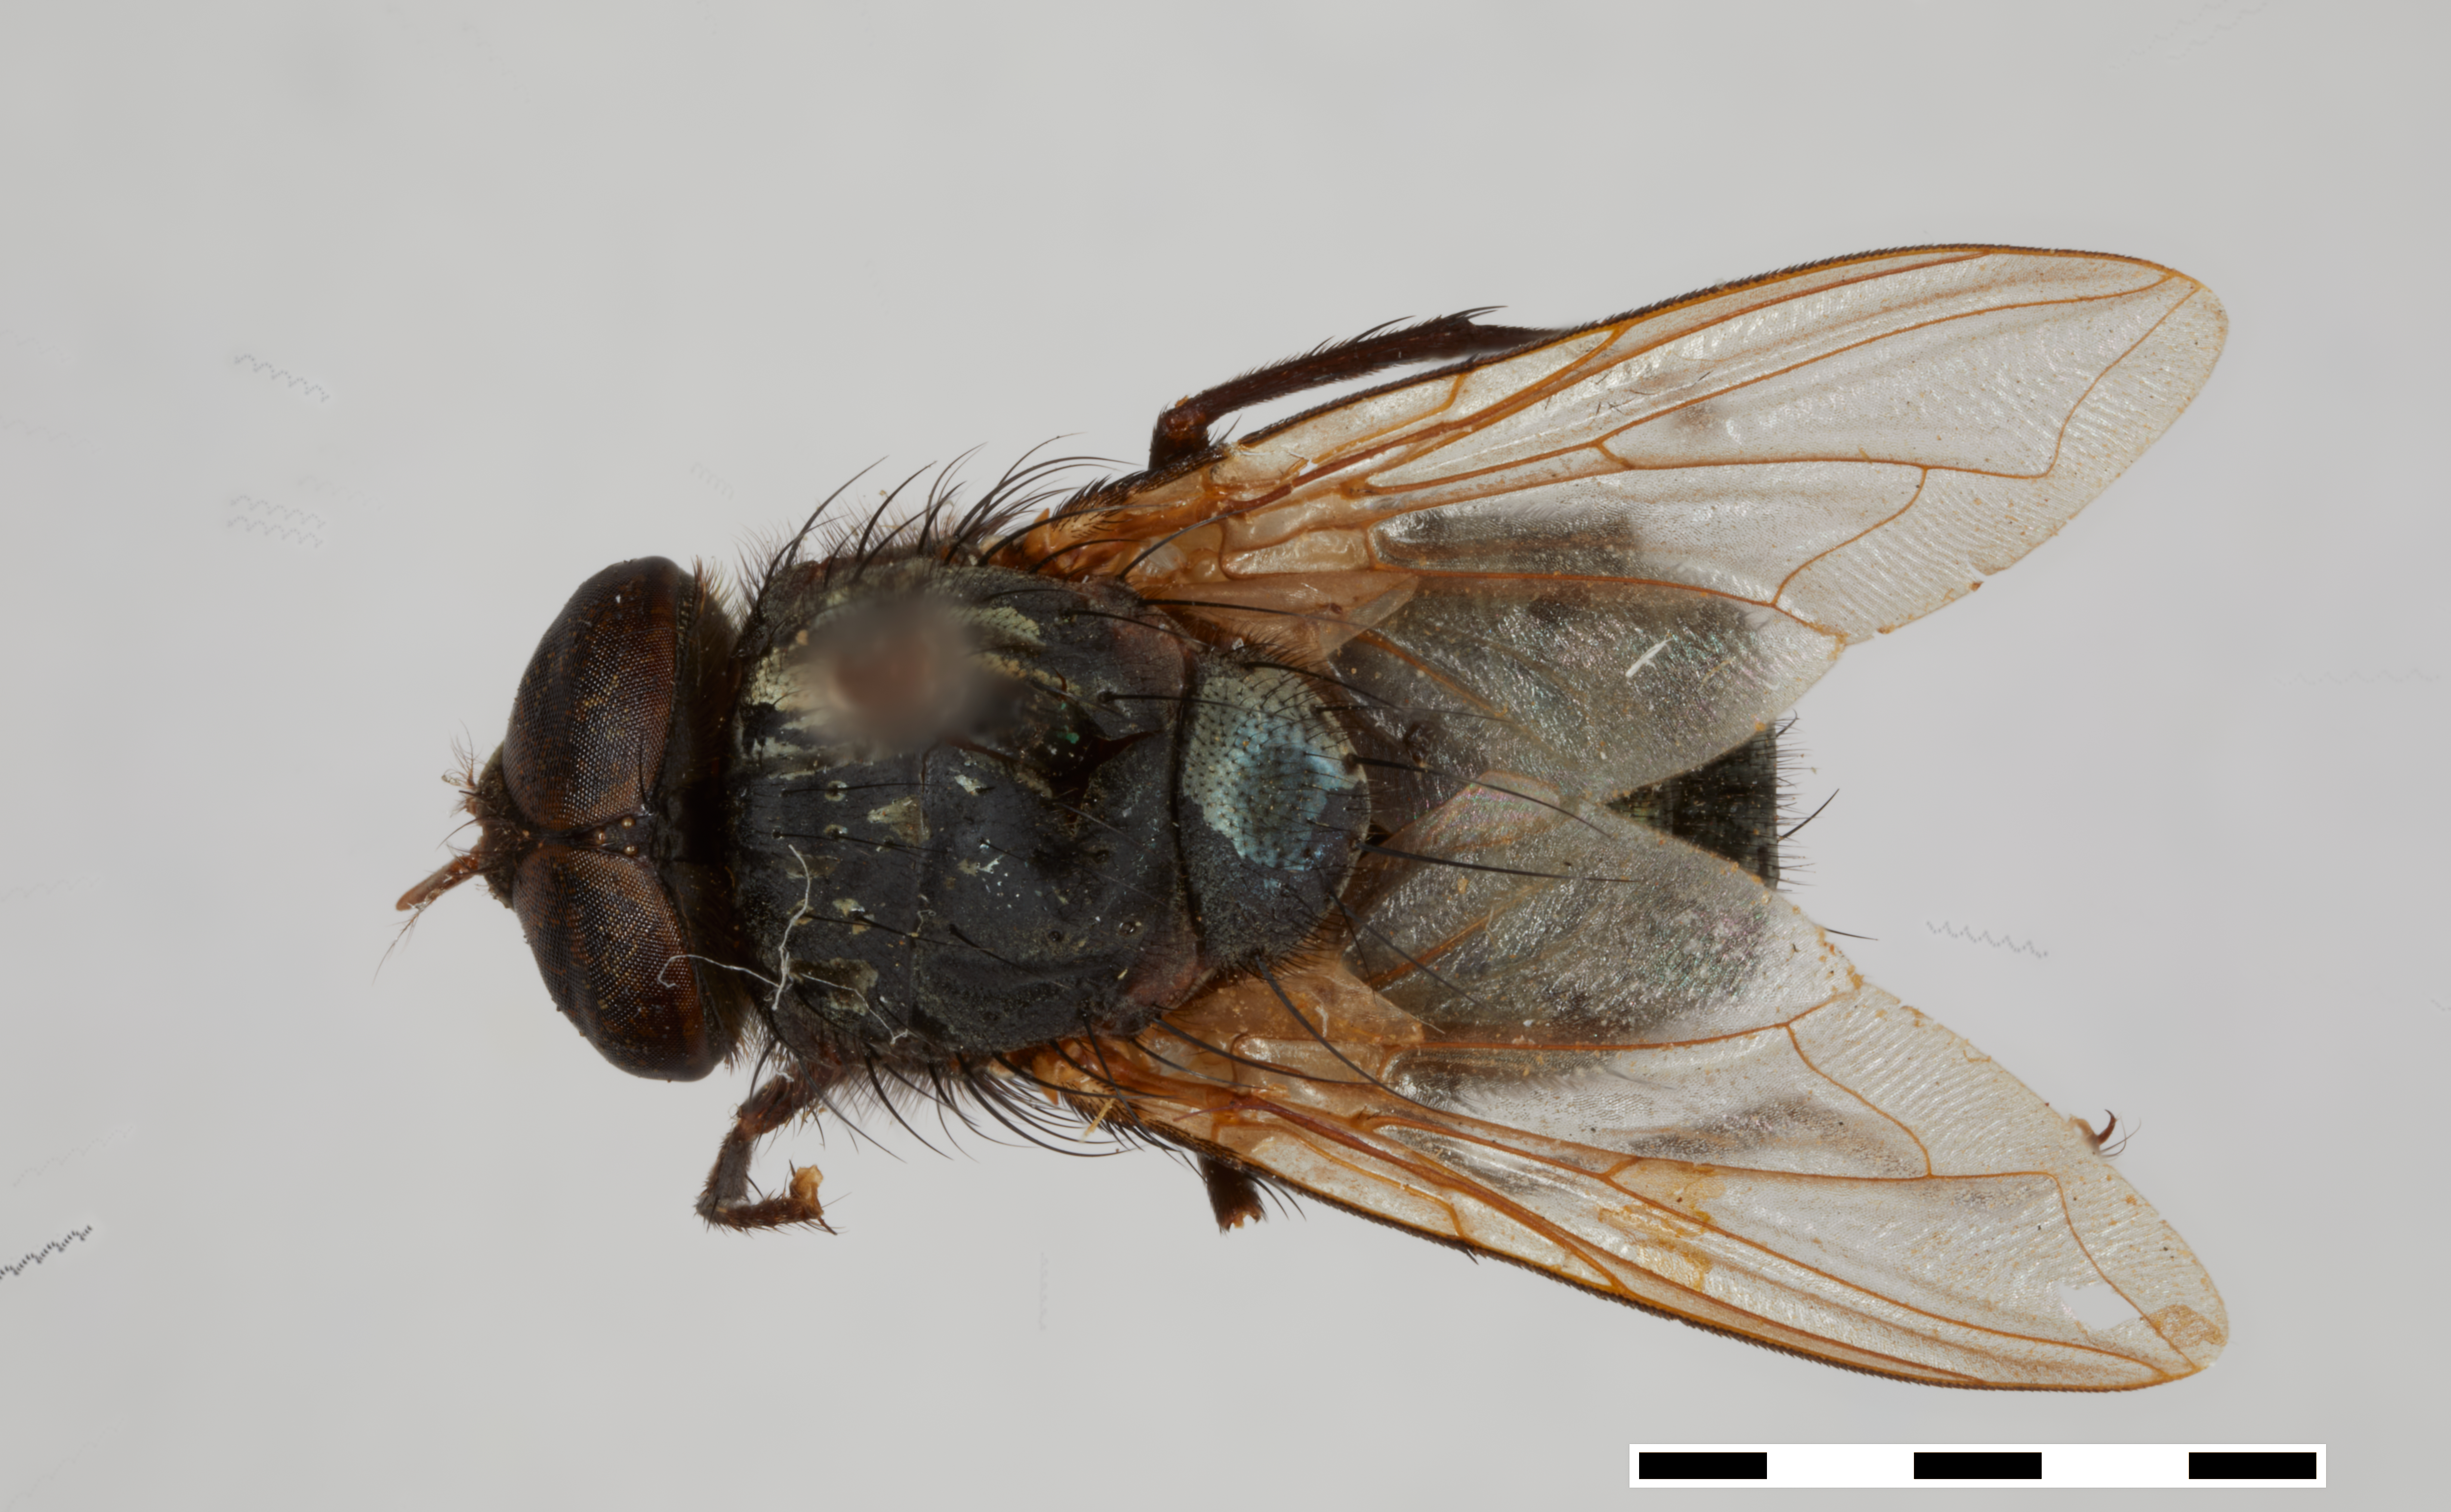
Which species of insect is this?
Calliphora plebia
